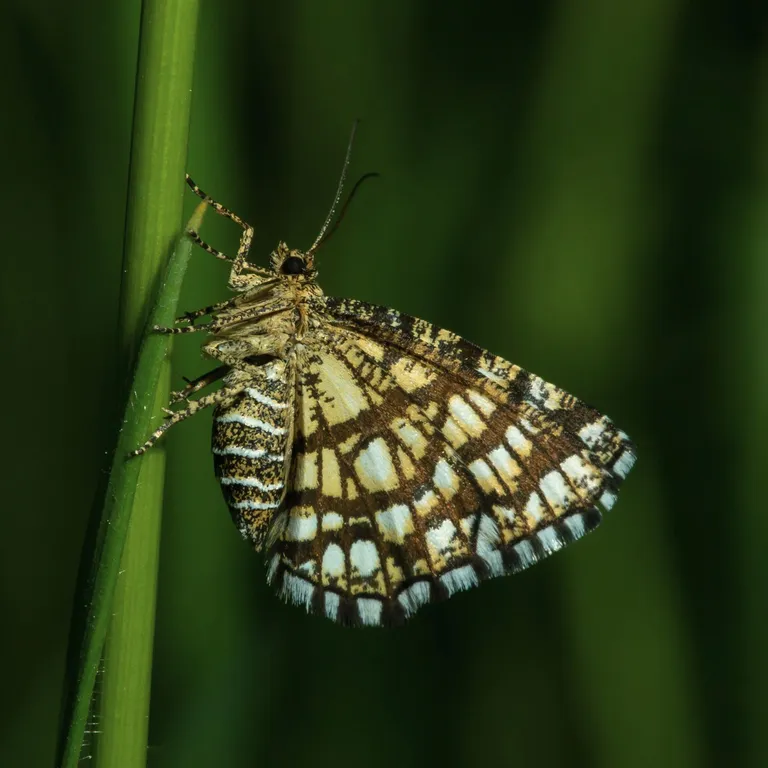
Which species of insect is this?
Chiasmia clathrata
